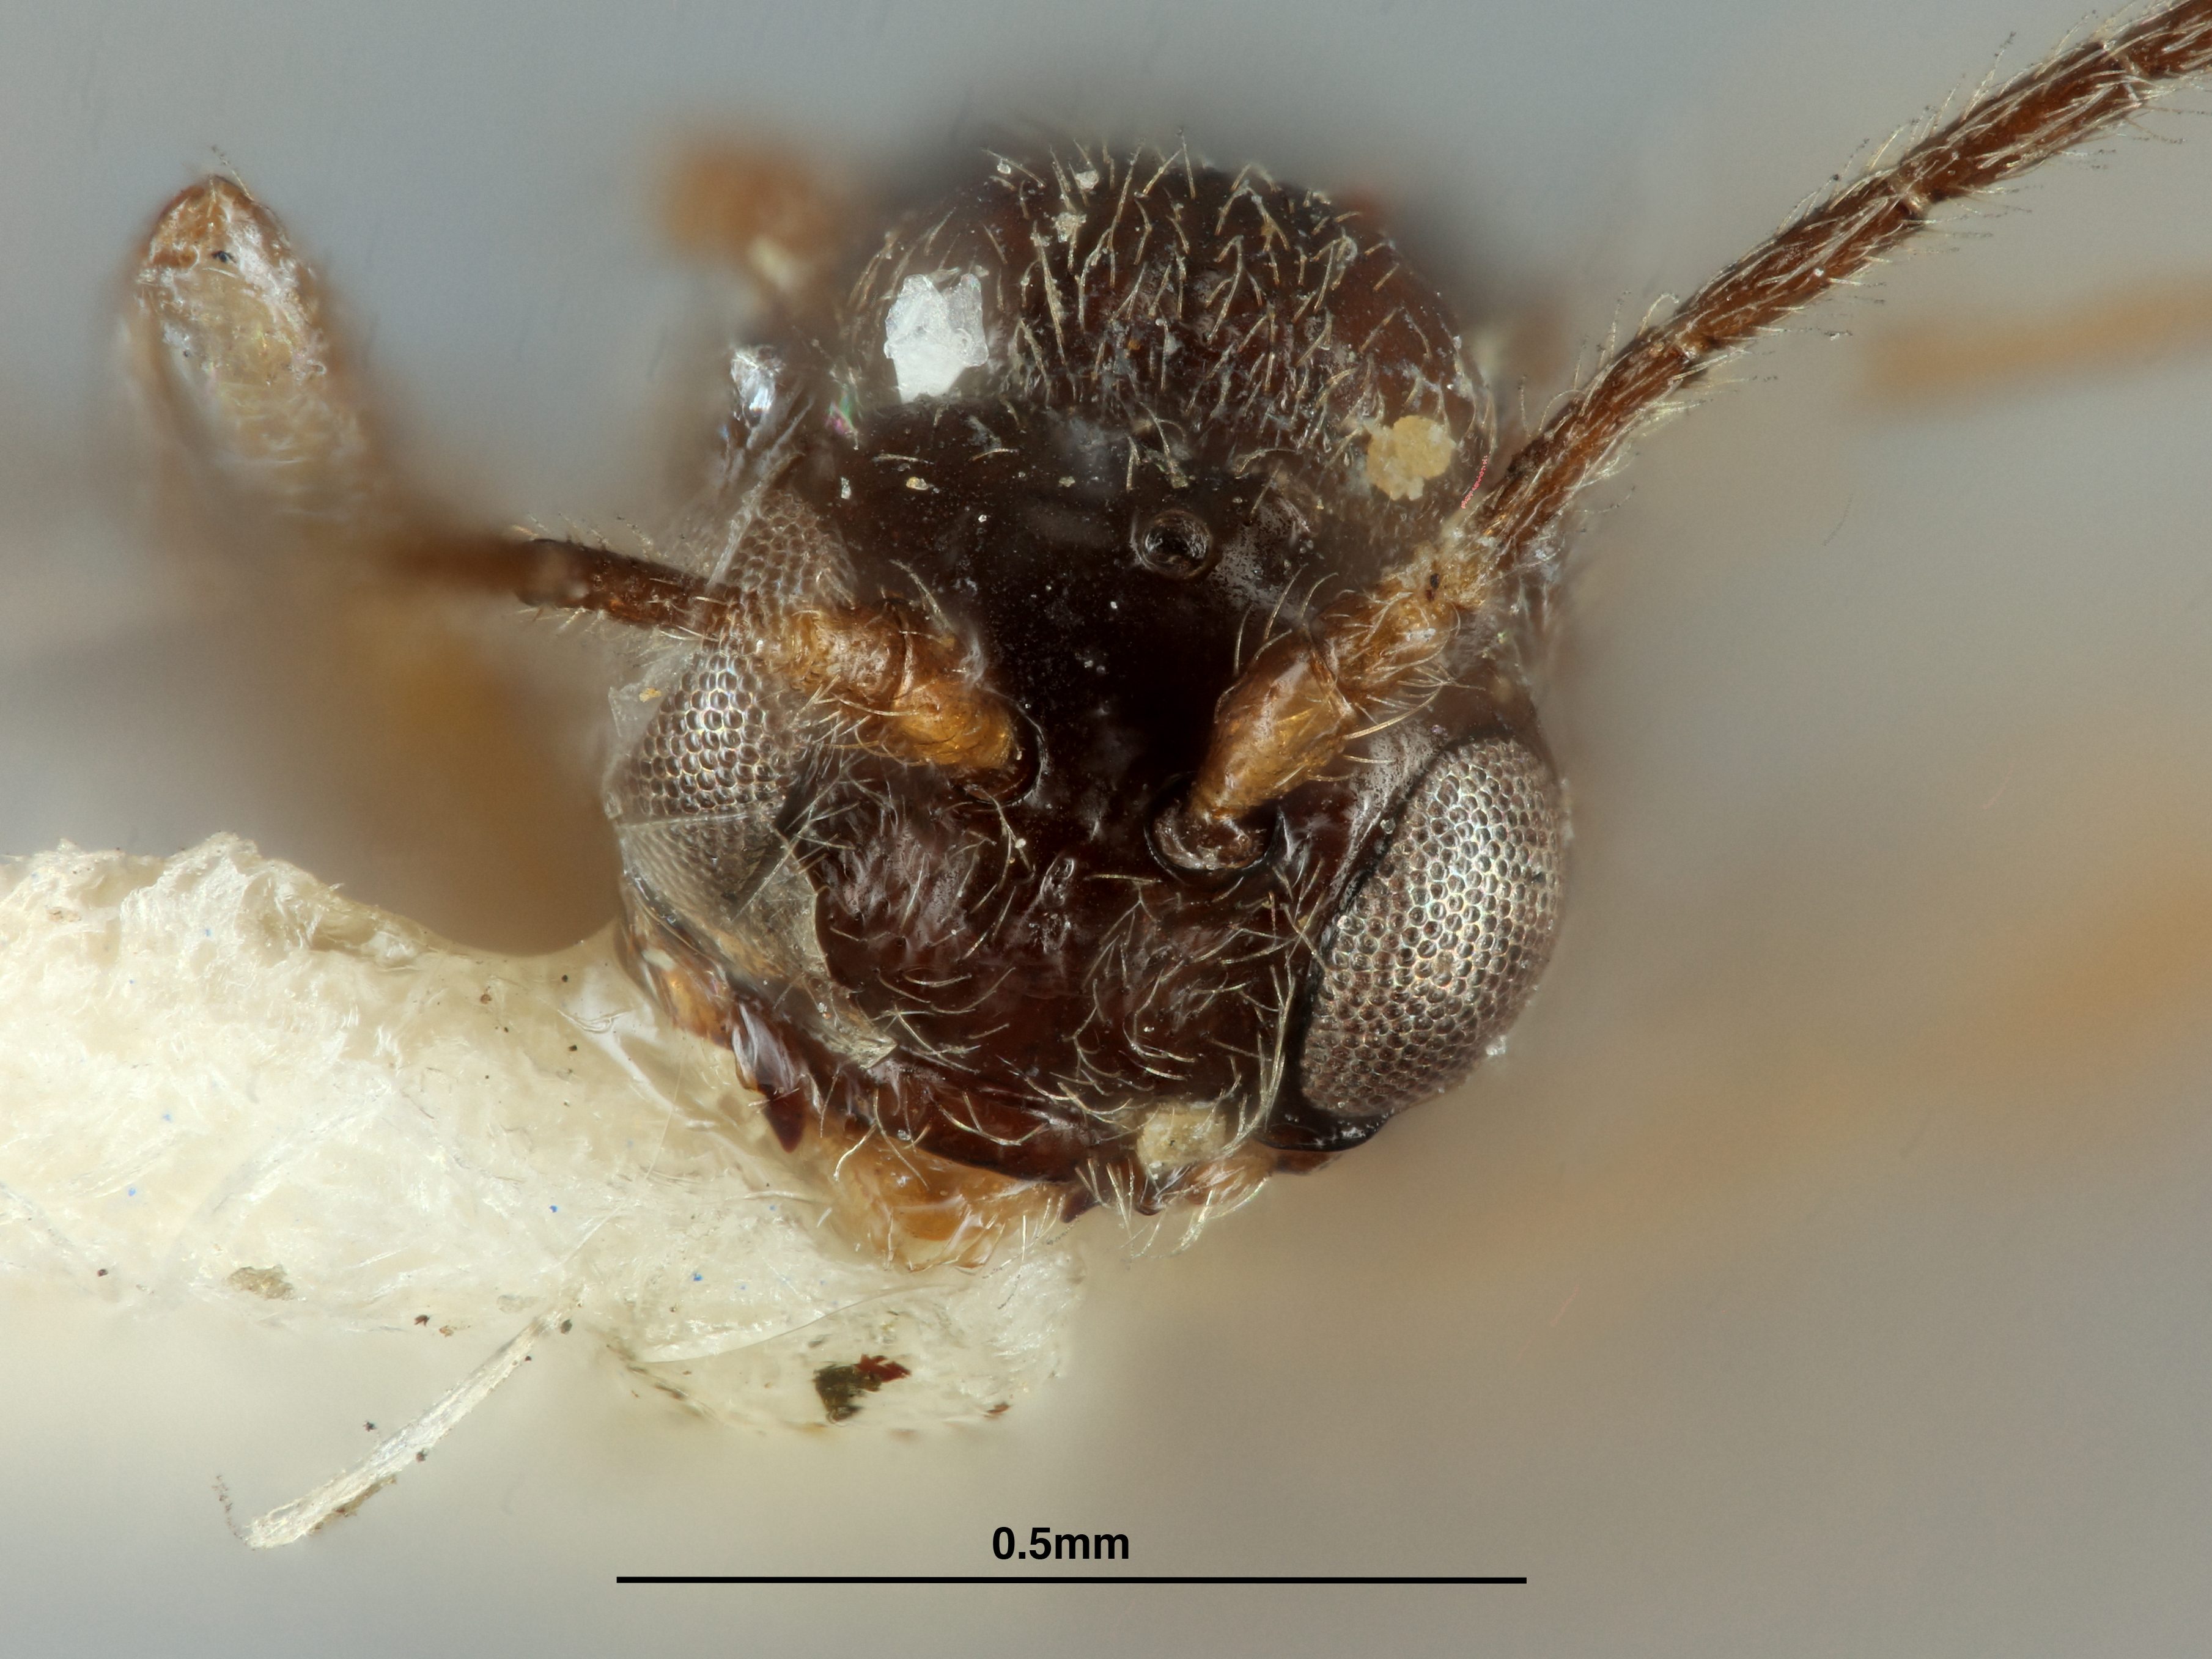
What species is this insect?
Liposcia dubiosa
